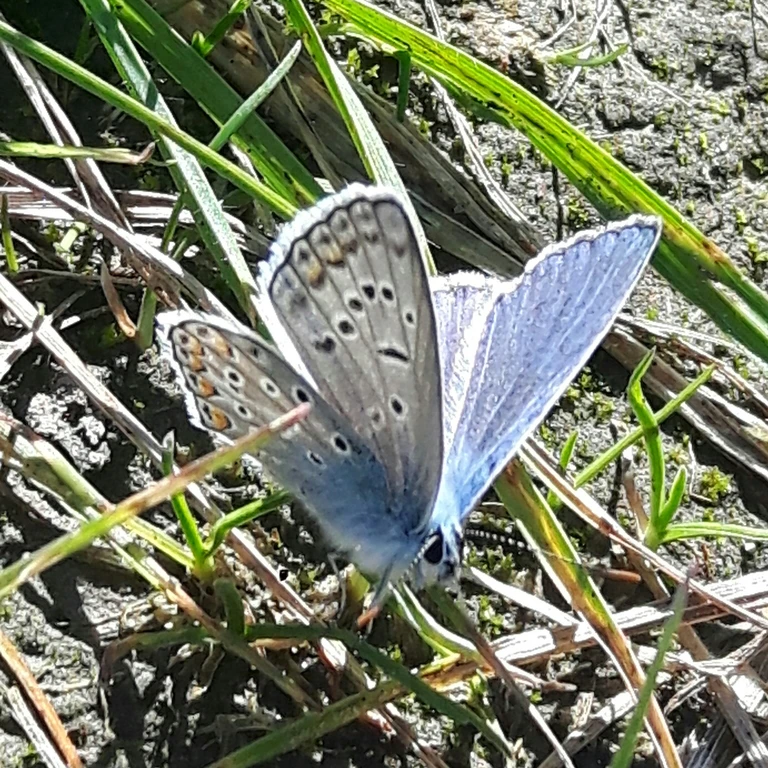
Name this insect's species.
Polyommatus icarus
